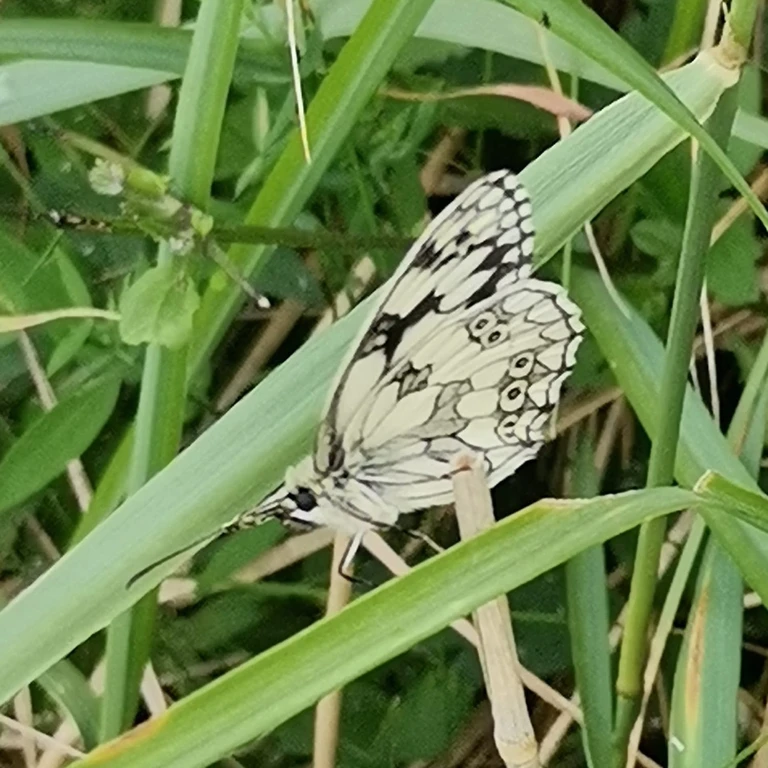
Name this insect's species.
Melanargia galathea
